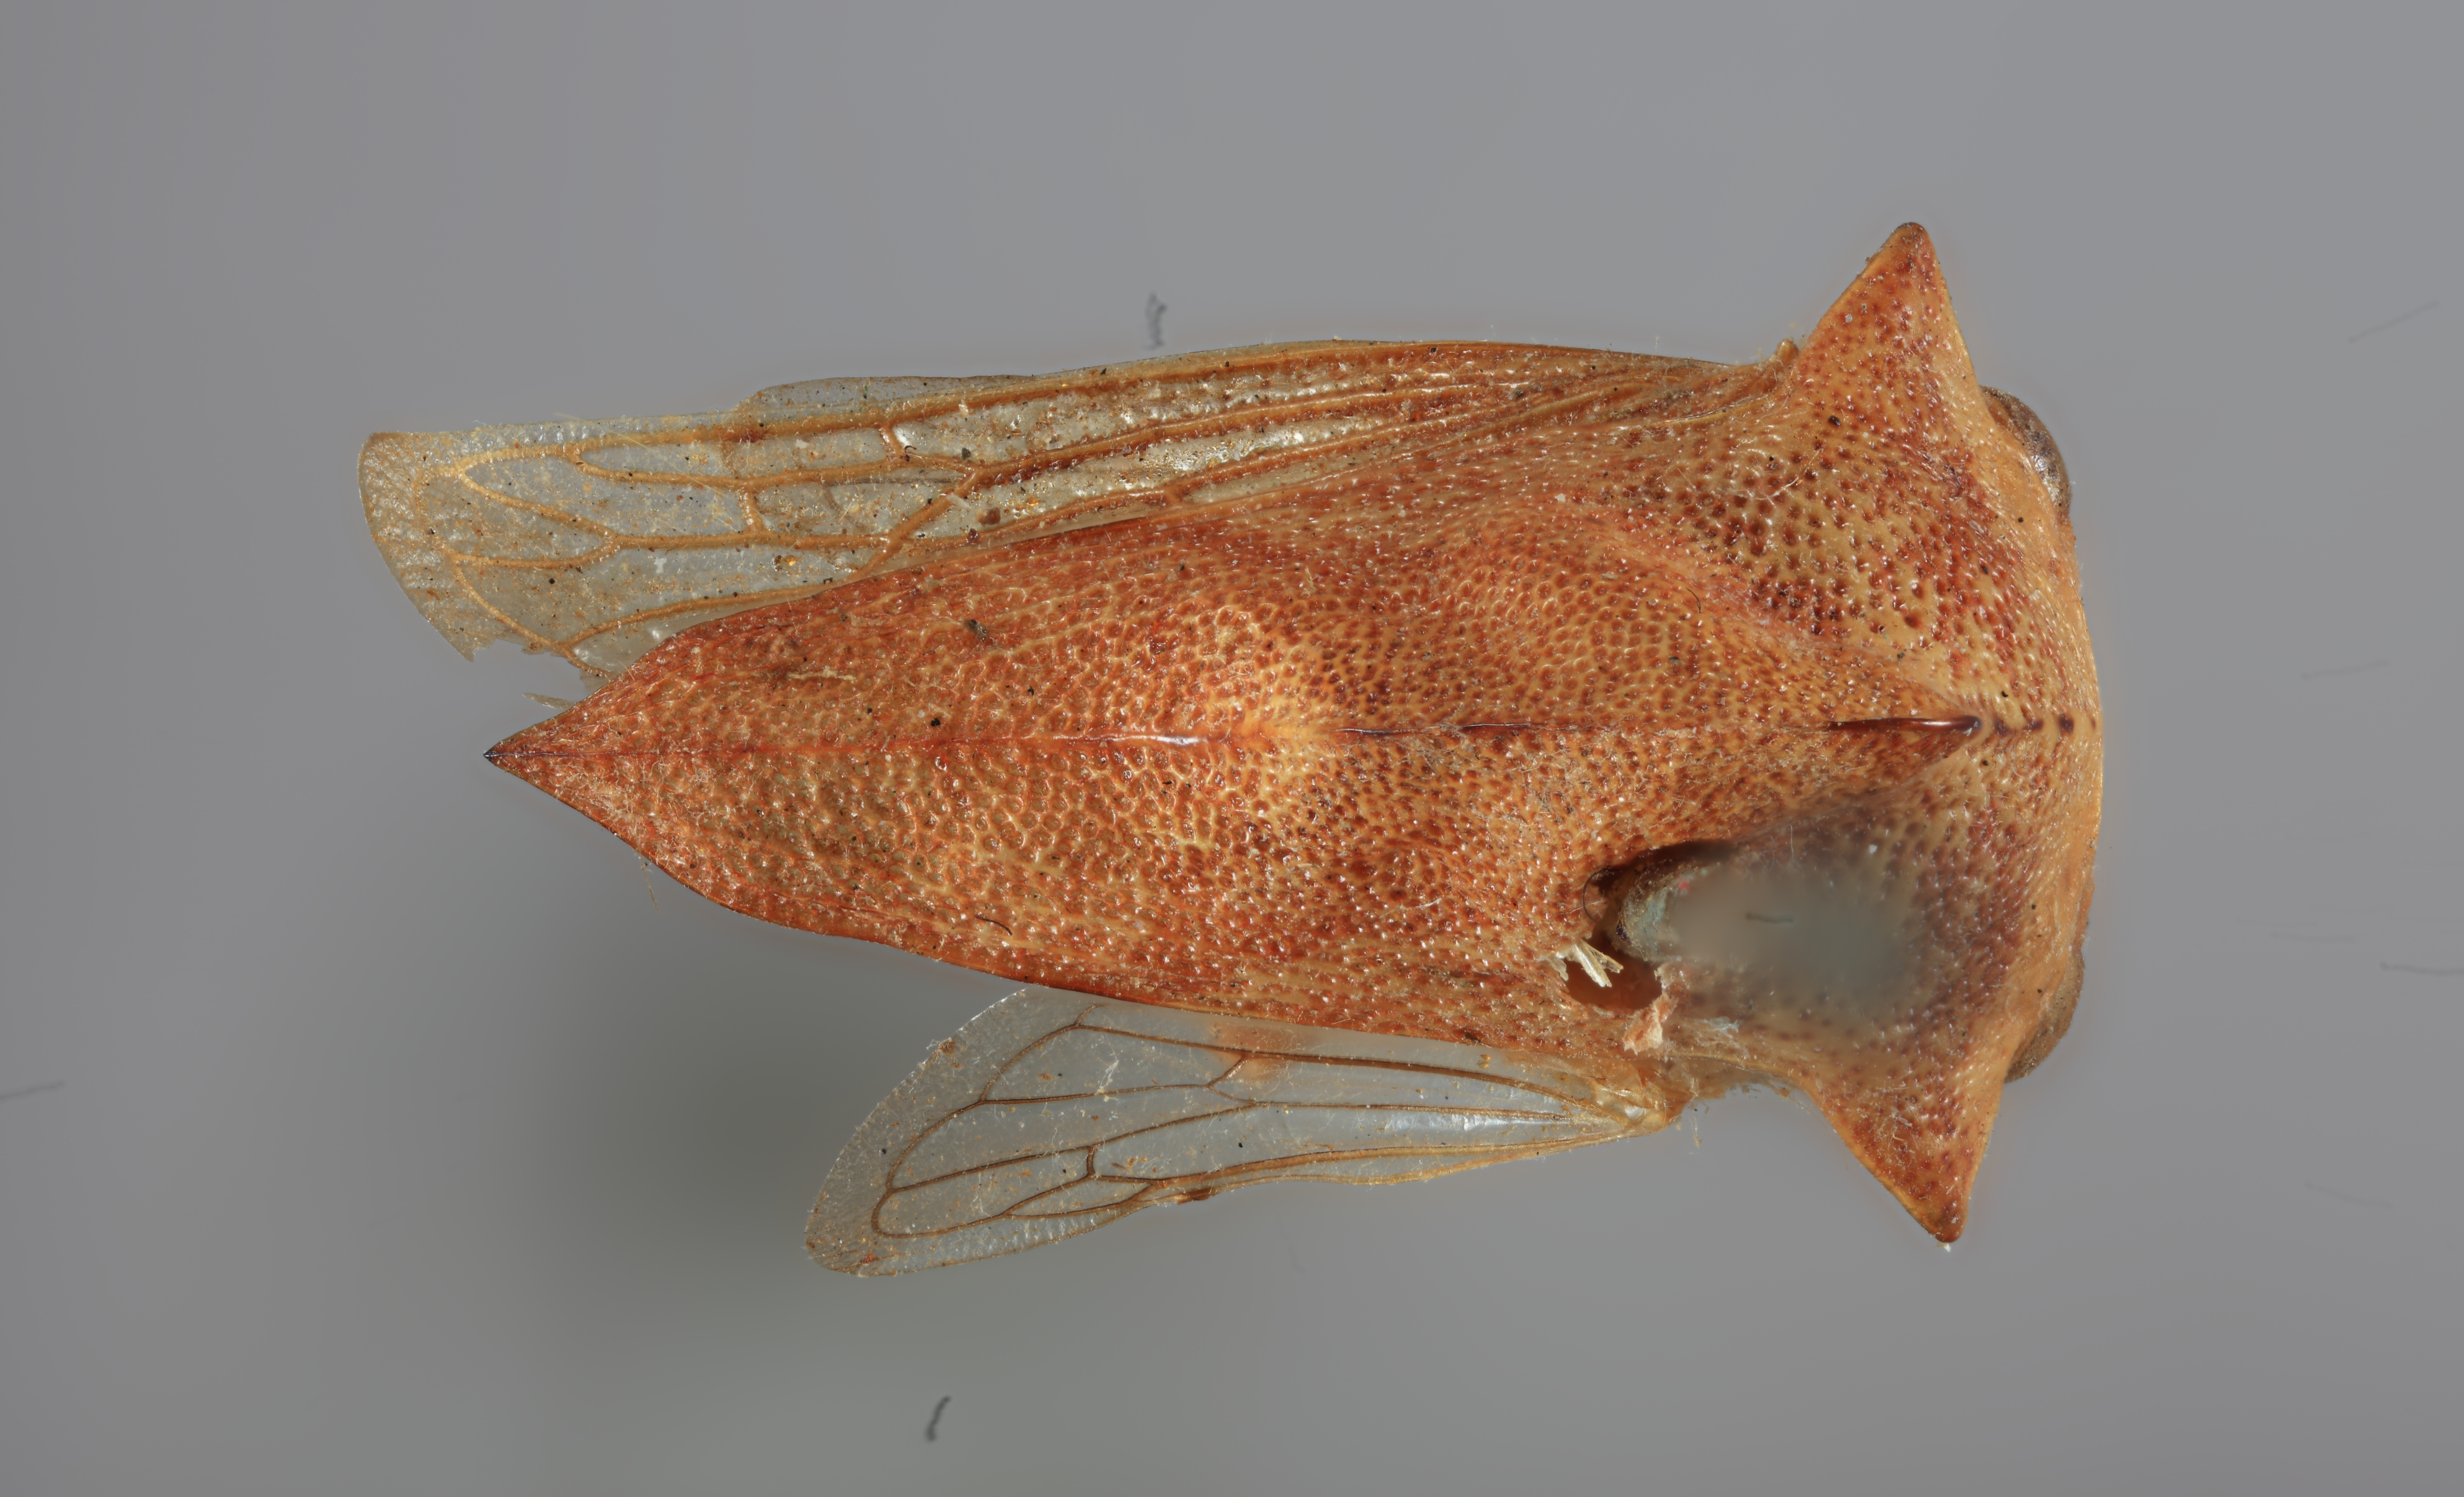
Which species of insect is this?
Telamona fasciata
